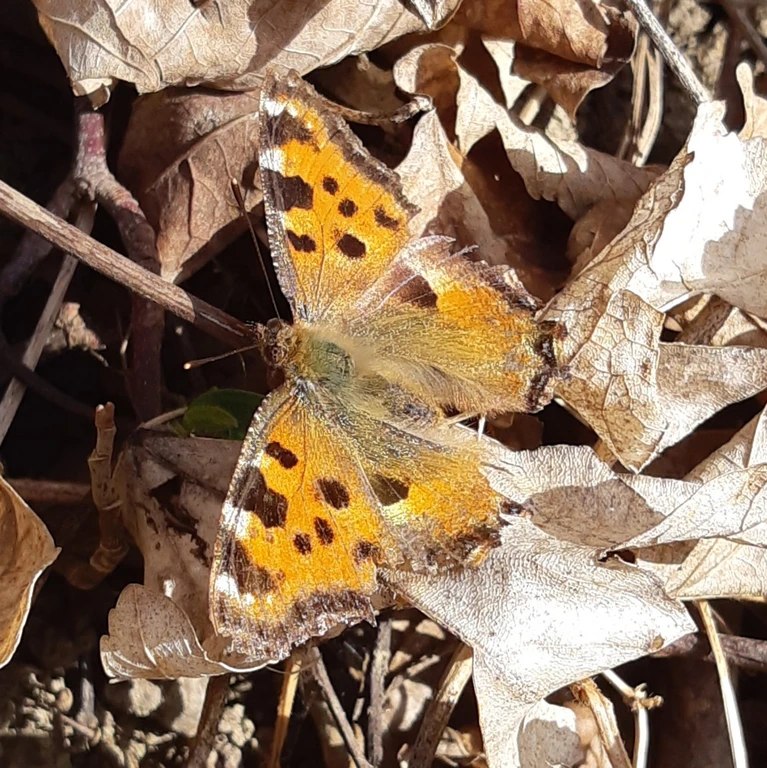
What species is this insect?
Nymphalis polychloros
